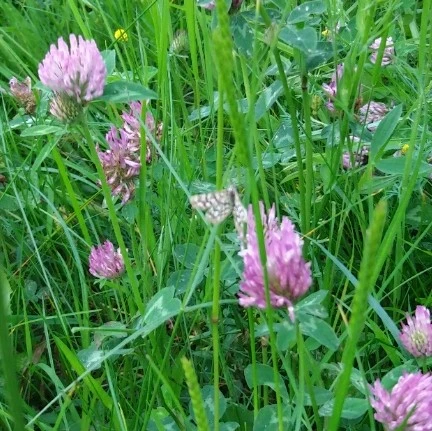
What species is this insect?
Chiasmia clathrata
